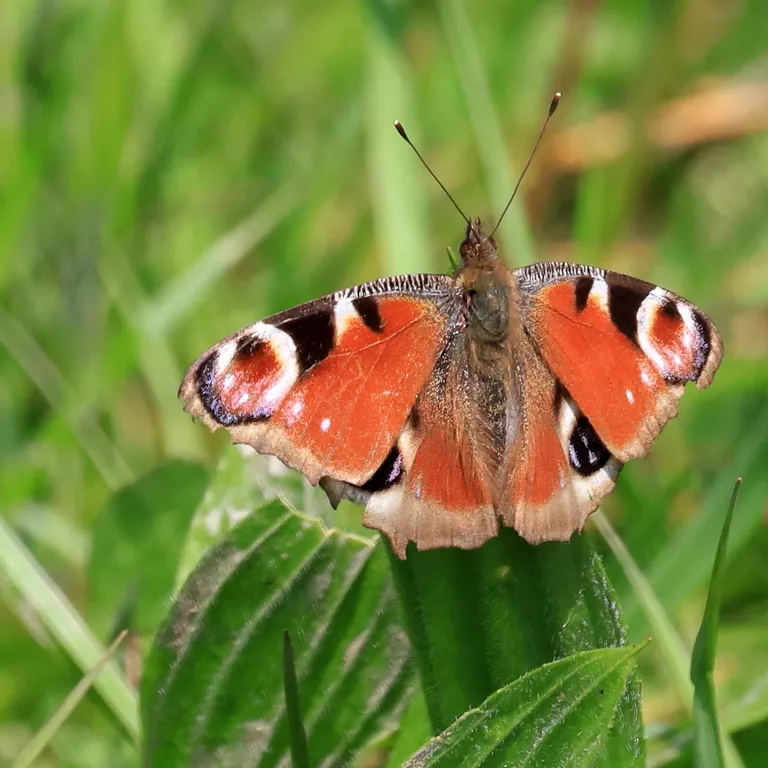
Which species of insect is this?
Aglais io
